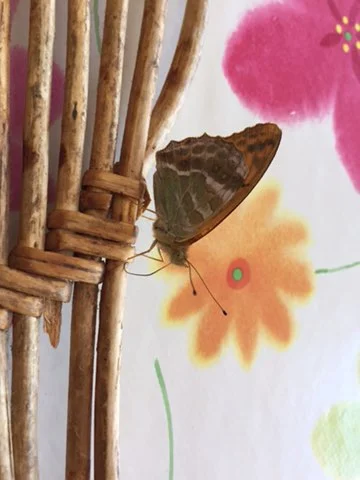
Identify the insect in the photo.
Argynnis paphia
